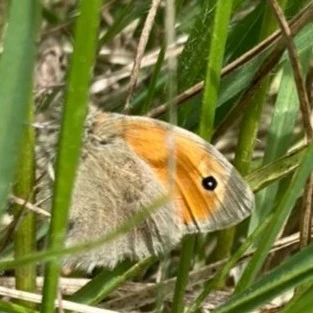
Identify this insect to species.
Coenonympha pamphilus
